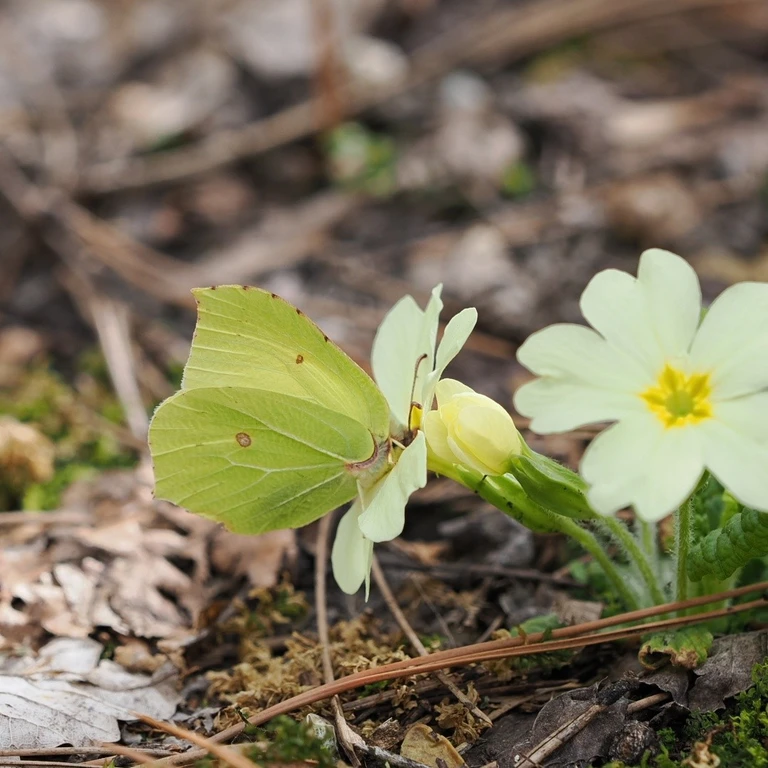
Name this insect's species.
Gonepteryx rhamni
